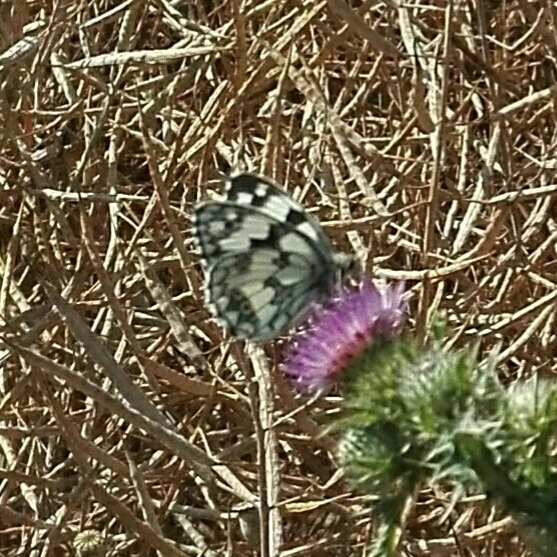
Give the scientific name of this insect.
Melanargia galathea
